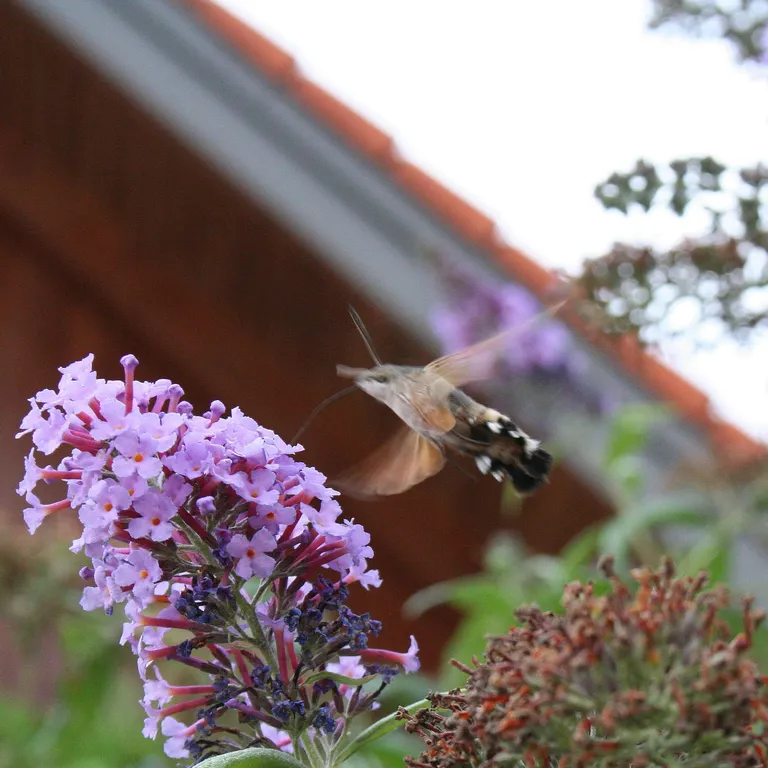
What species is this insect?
Macroglossum stellatarum
